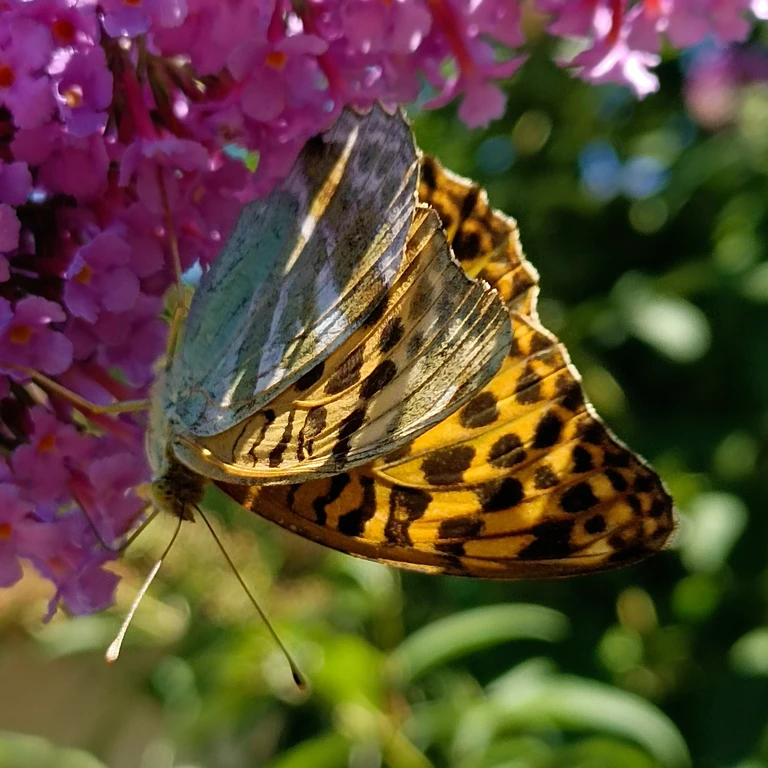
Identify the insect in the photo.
Argynnis paphia
